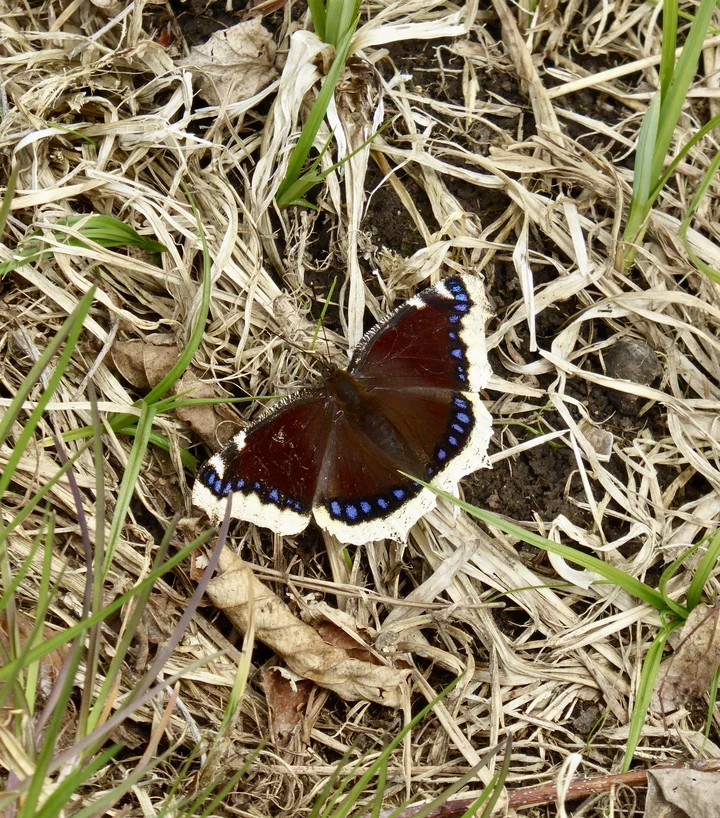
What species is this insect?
Nymphalis antiopa
